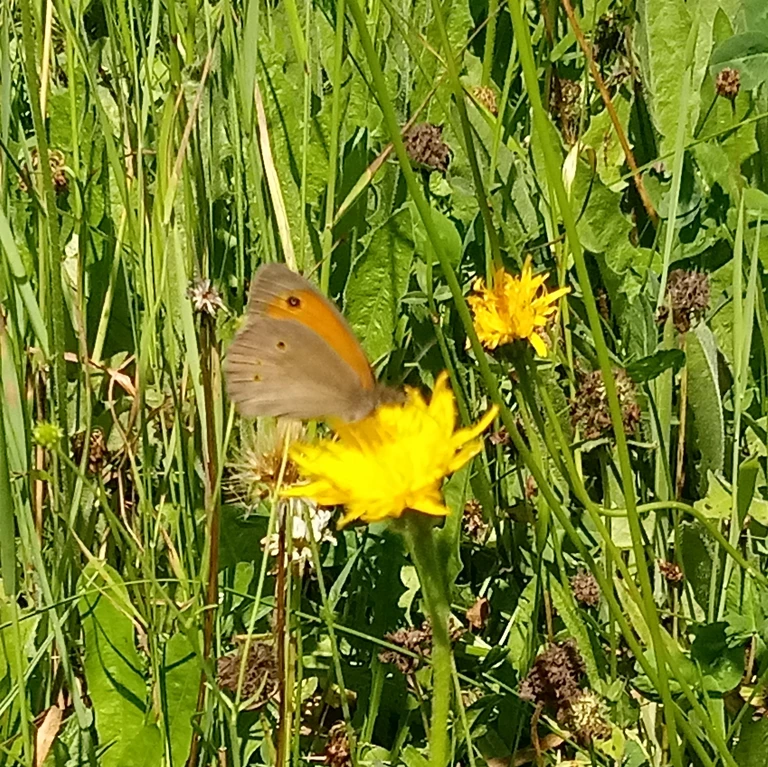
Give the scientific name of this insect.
Maniola jurtina
